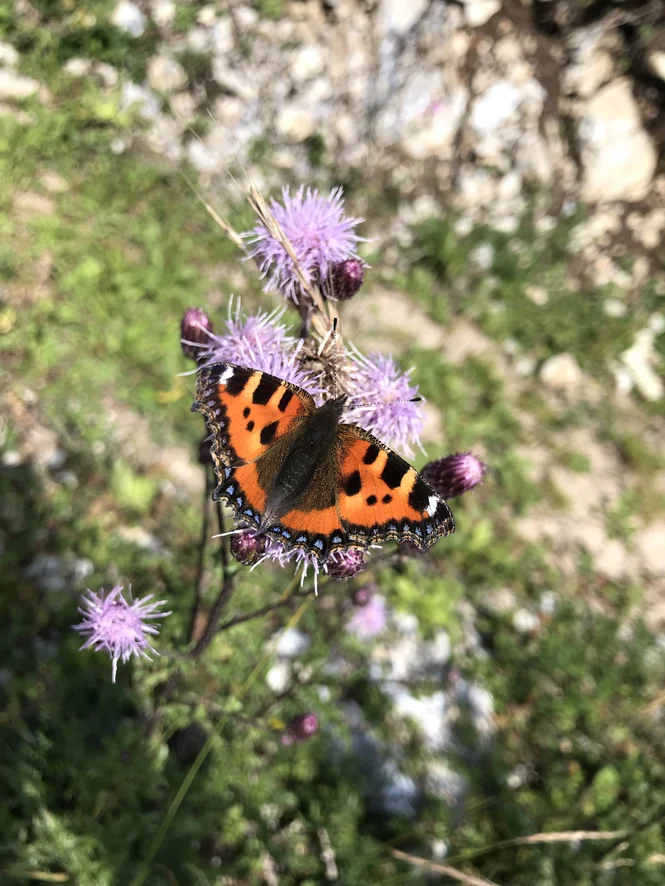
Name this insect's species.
Aglais urticae
